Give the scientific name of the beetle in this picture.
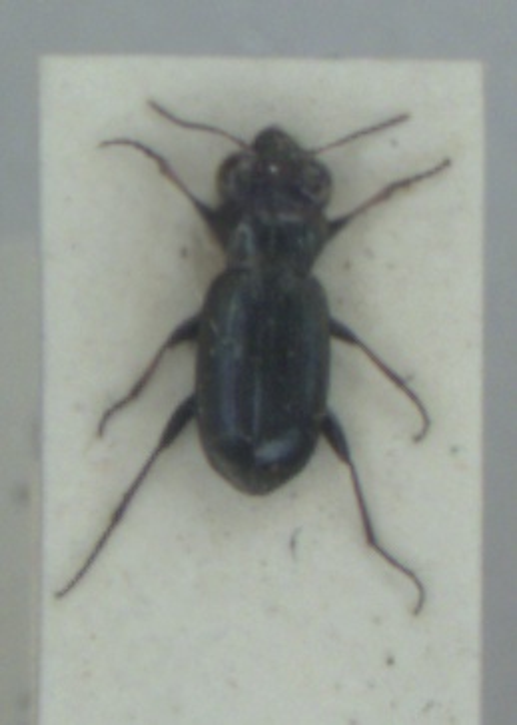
Notiophilus germinyi
